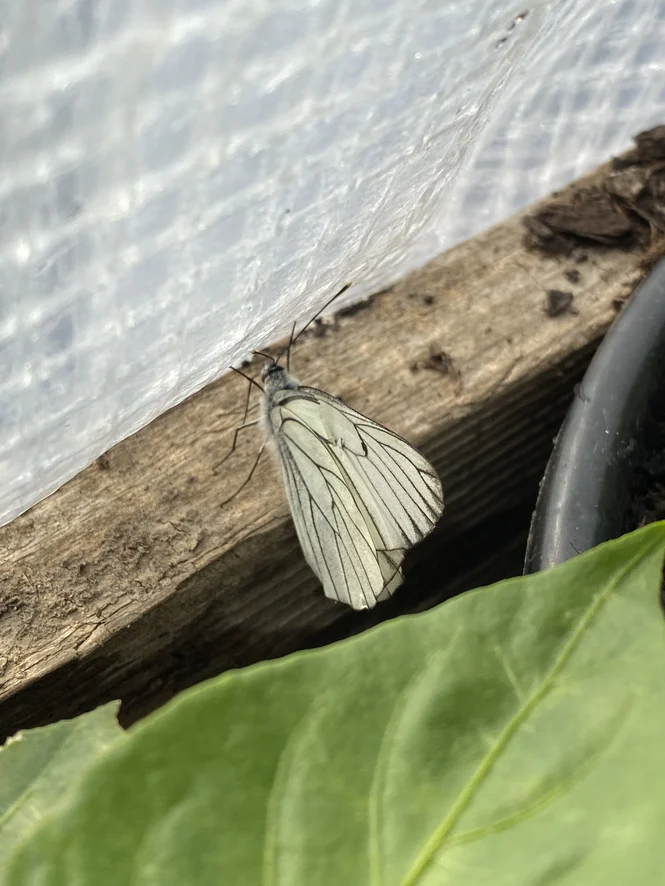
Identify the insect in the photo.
Aporia crataegi
